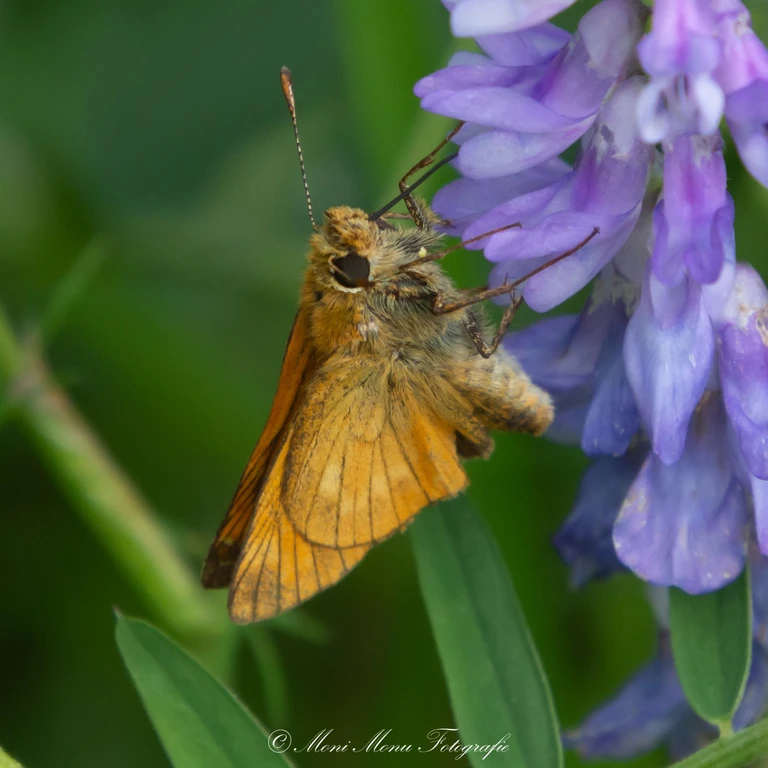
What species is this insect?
Ochlodes sylvanus (also Ochlodes venata)
